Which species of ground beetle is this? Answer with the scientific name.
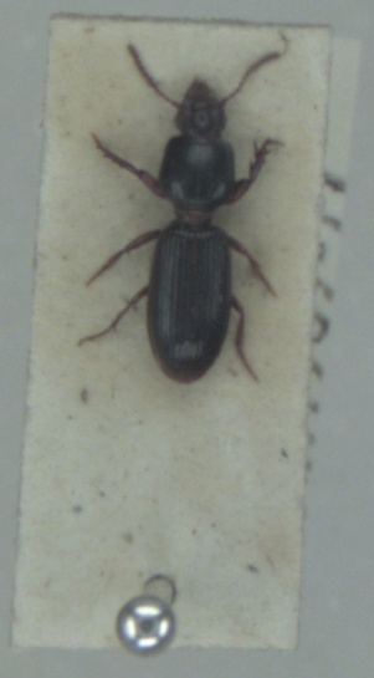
Clivina fossor
